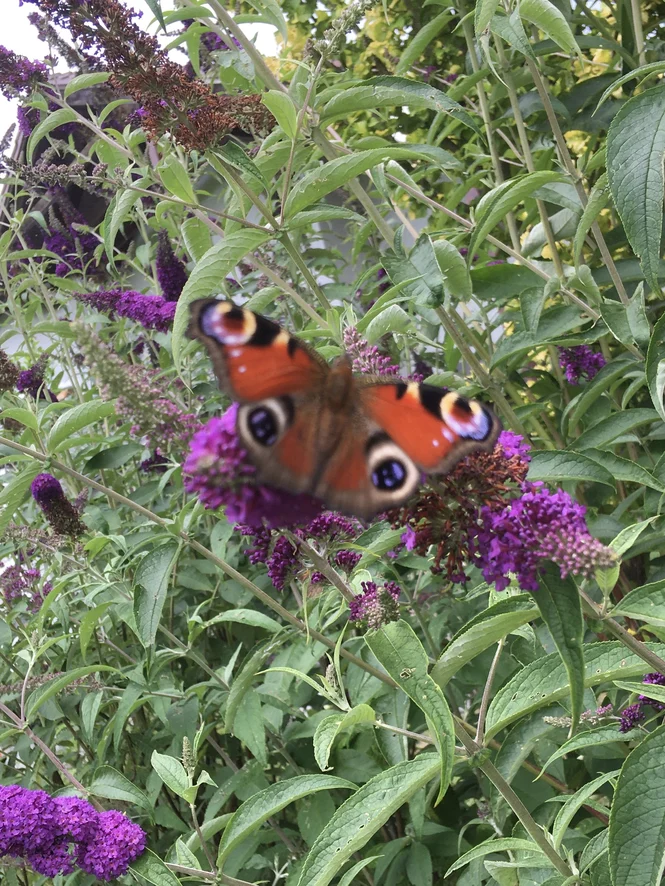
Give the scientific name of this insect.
Aglais io
